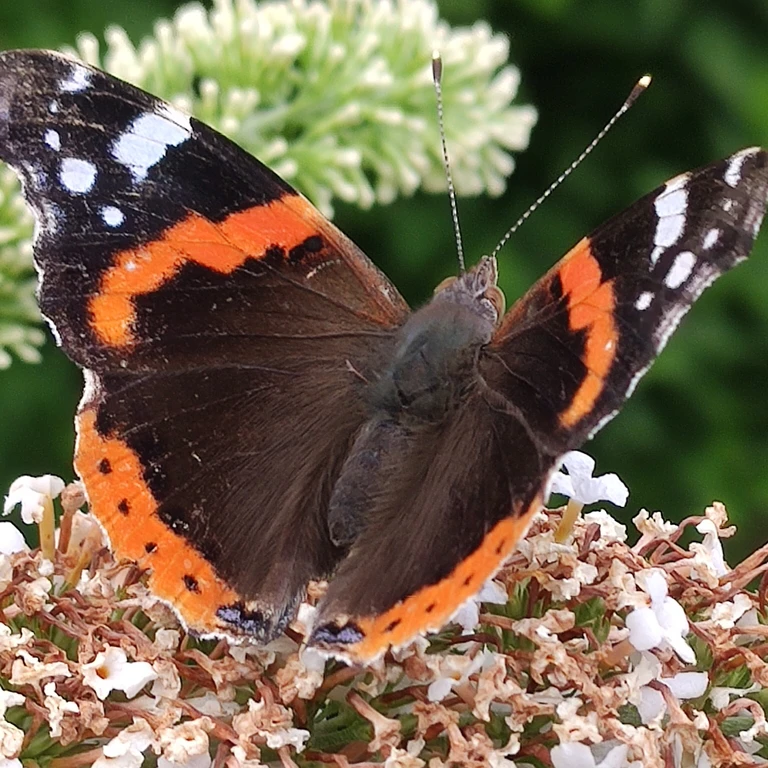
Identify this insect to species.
Vanessa atalanta
